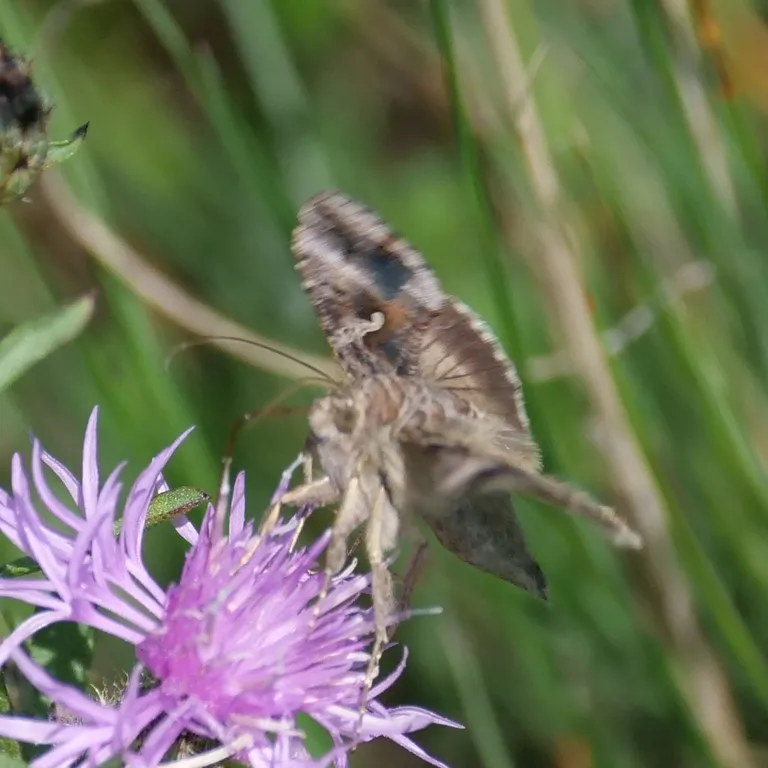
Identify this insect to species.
Autographa gamma
